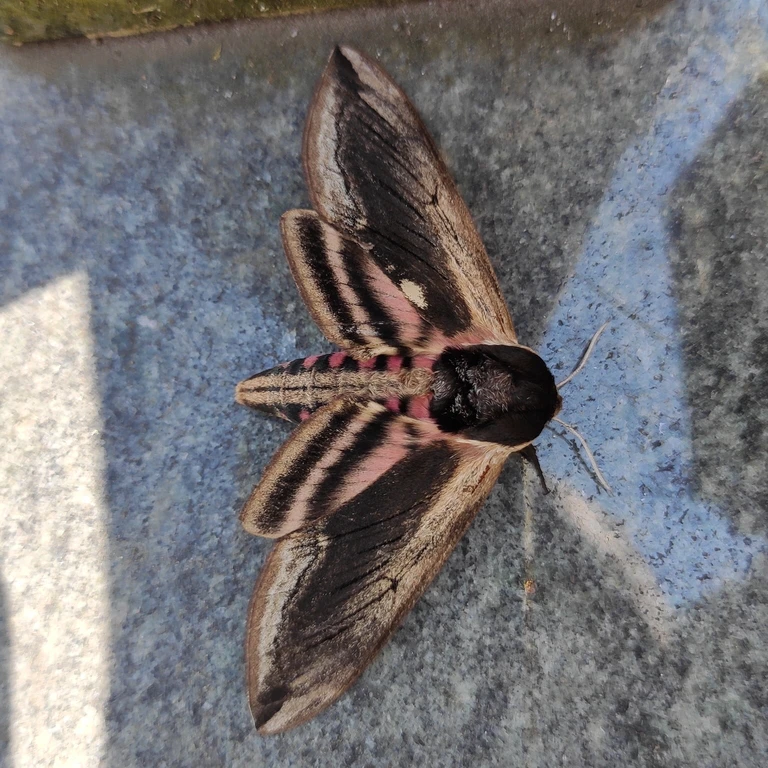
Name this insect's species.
Sphinx ligustri
